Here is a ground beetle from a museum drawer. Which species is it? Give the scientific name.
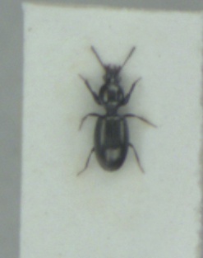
Dyschirius tristis
